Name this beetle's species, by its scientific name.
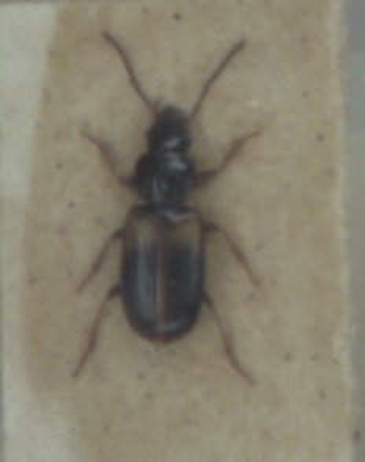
Acupalpus meridianus
